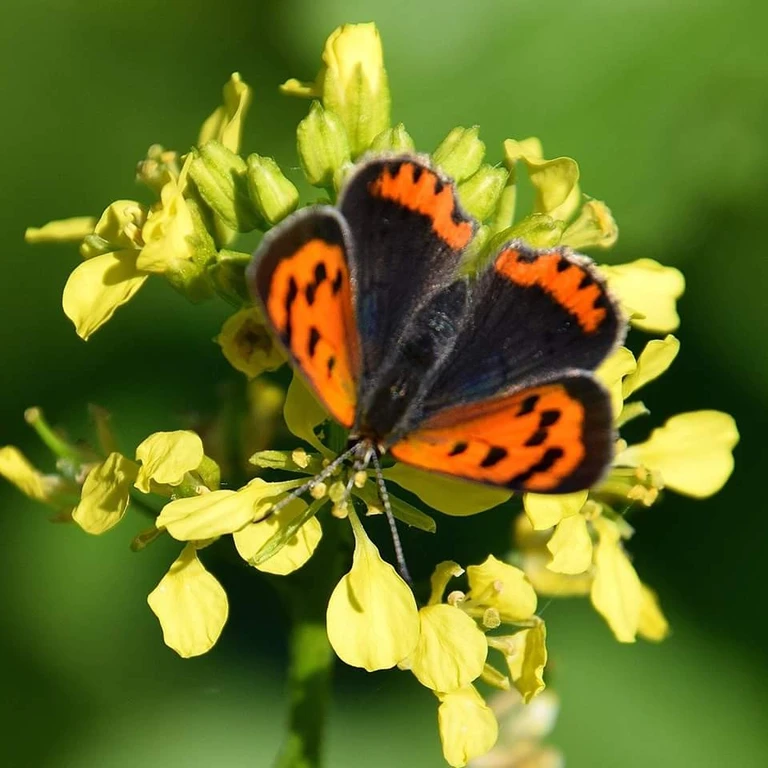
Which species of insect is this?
Lycaena phlaeas
